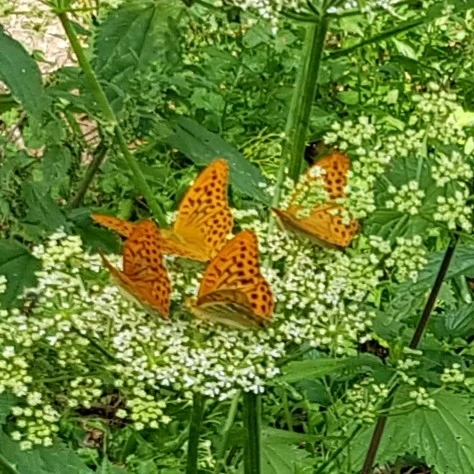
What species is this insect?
Argynnis paphia
